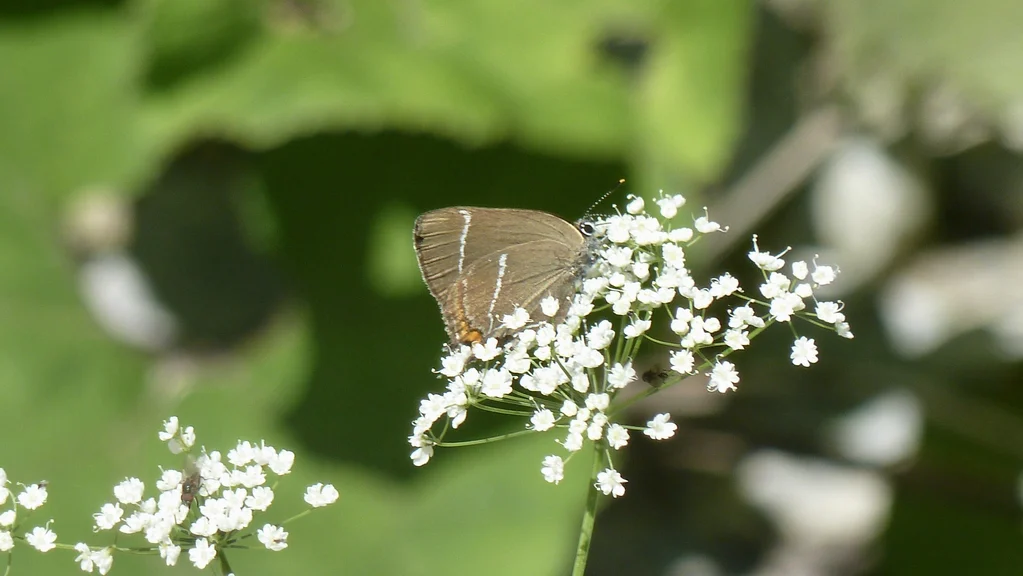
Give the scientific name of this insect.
Satyrium w-album
